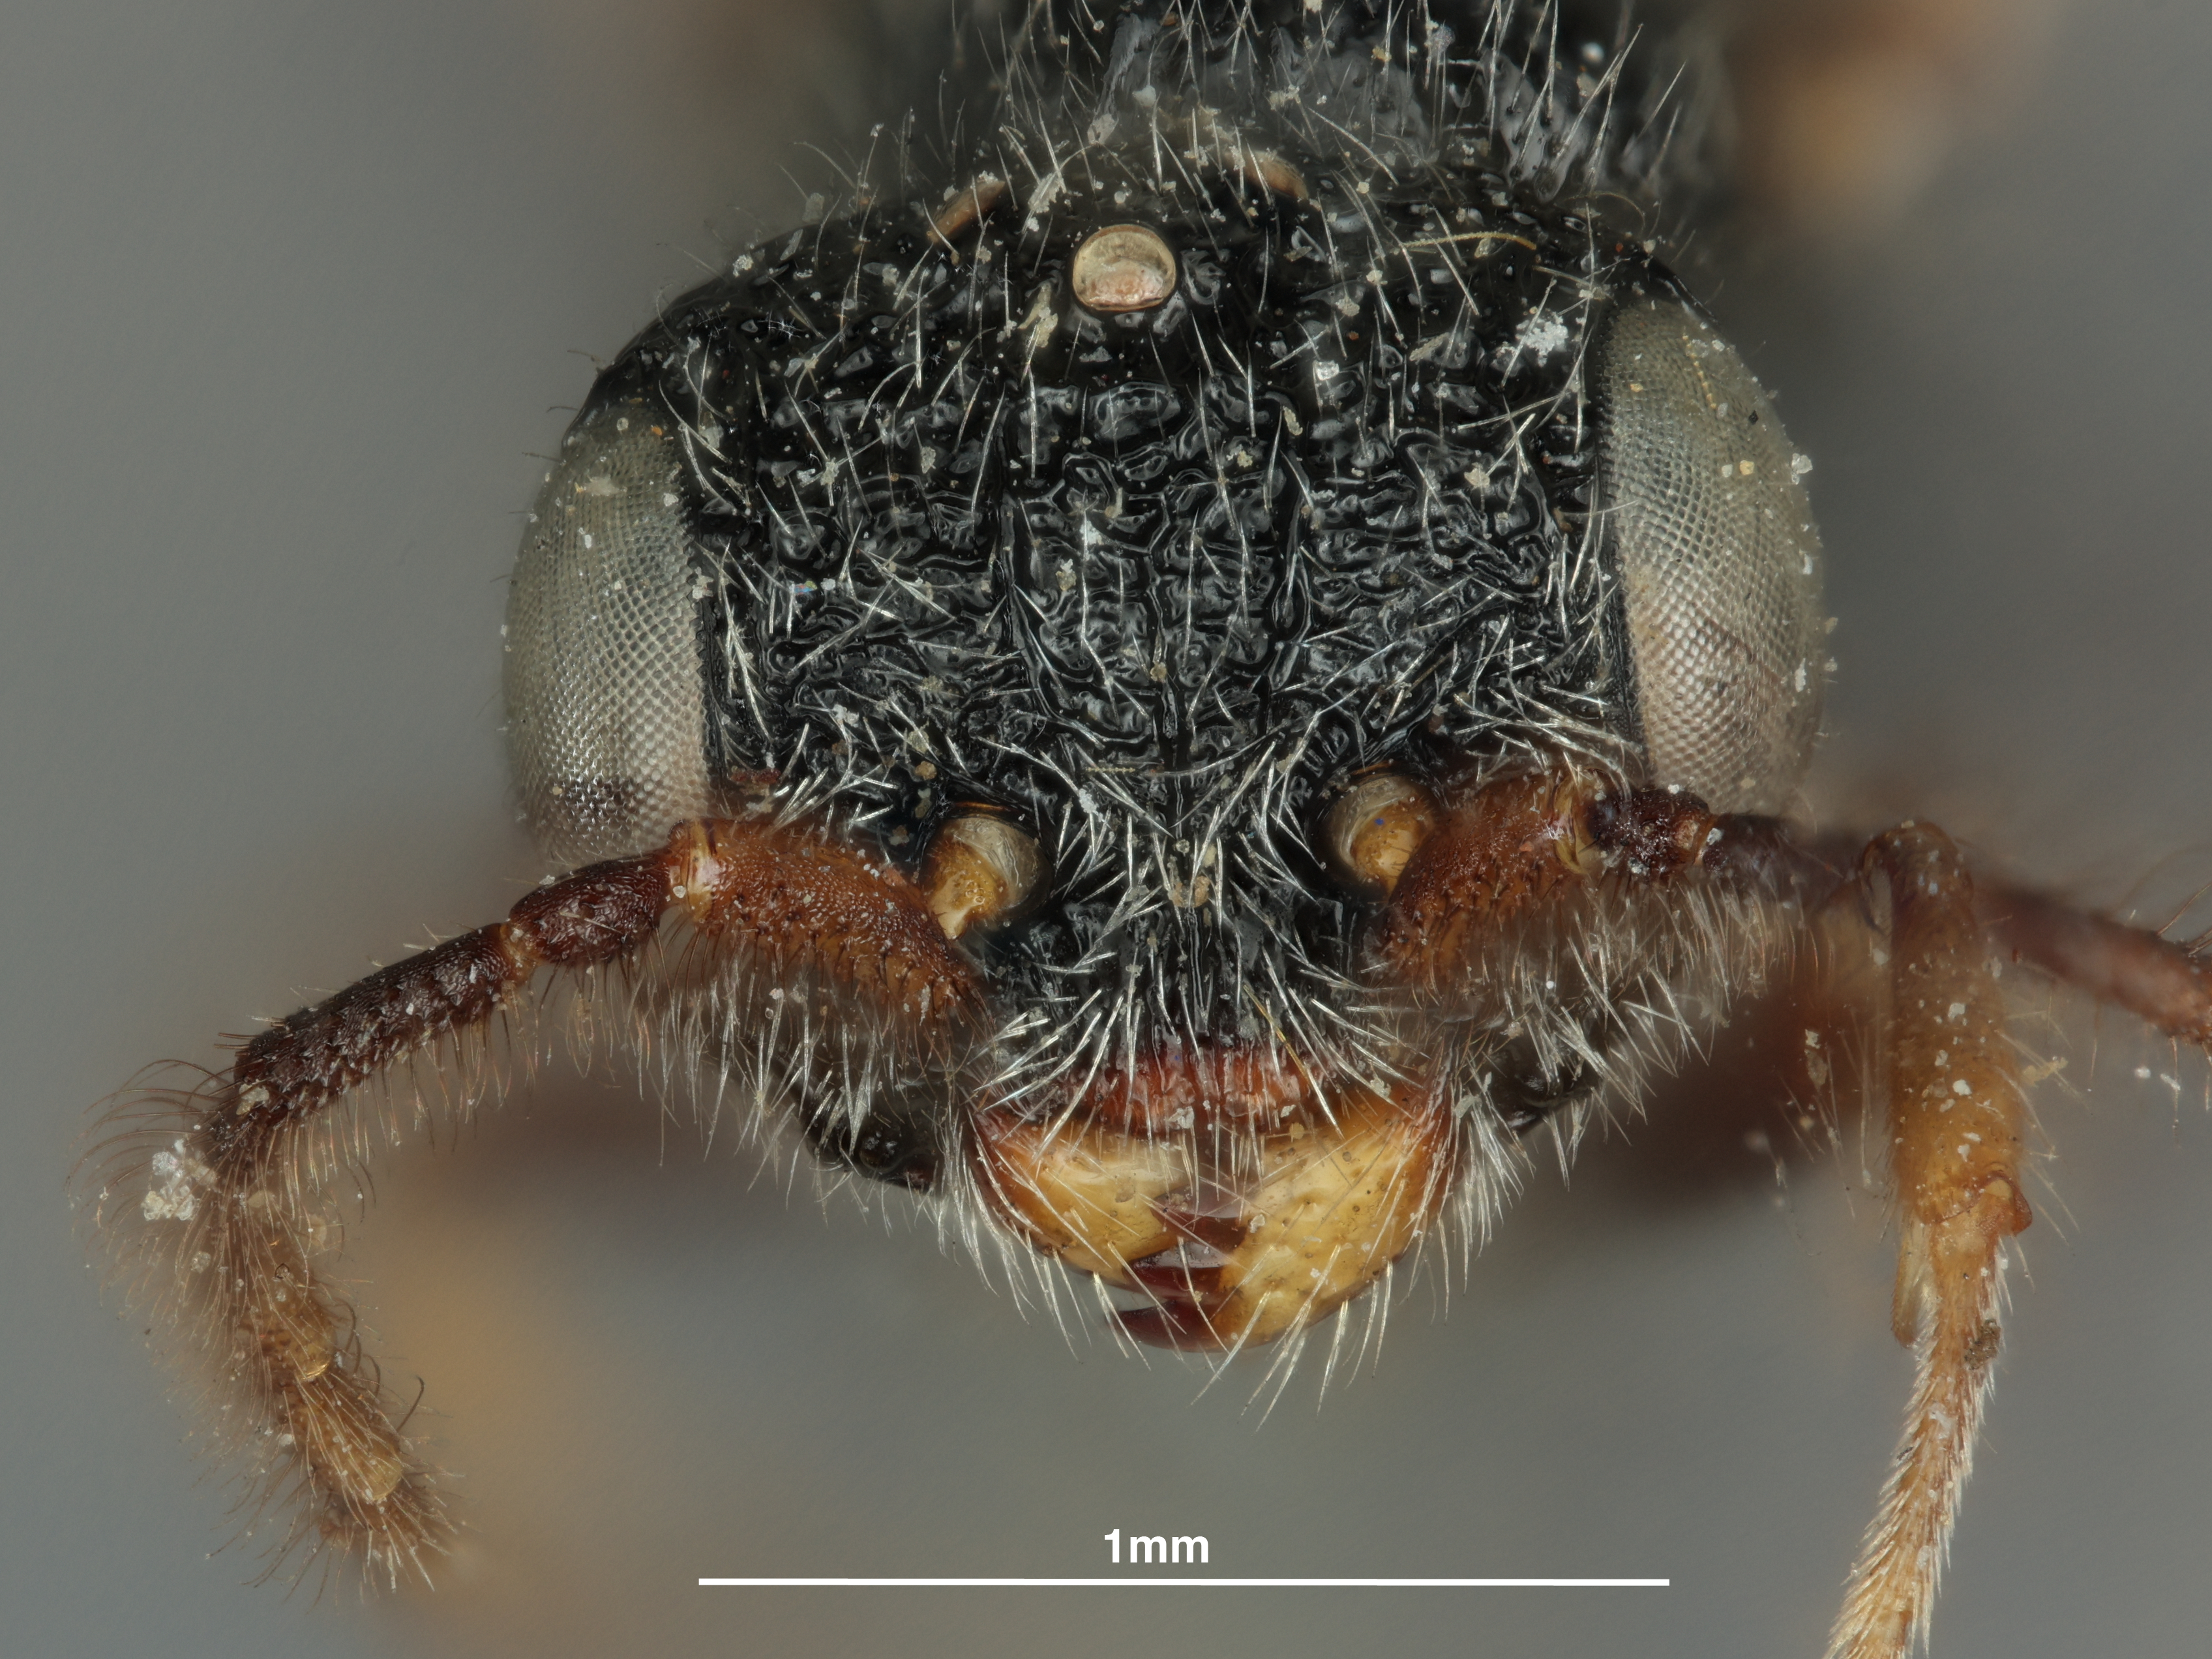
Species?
Anteon rugosum
